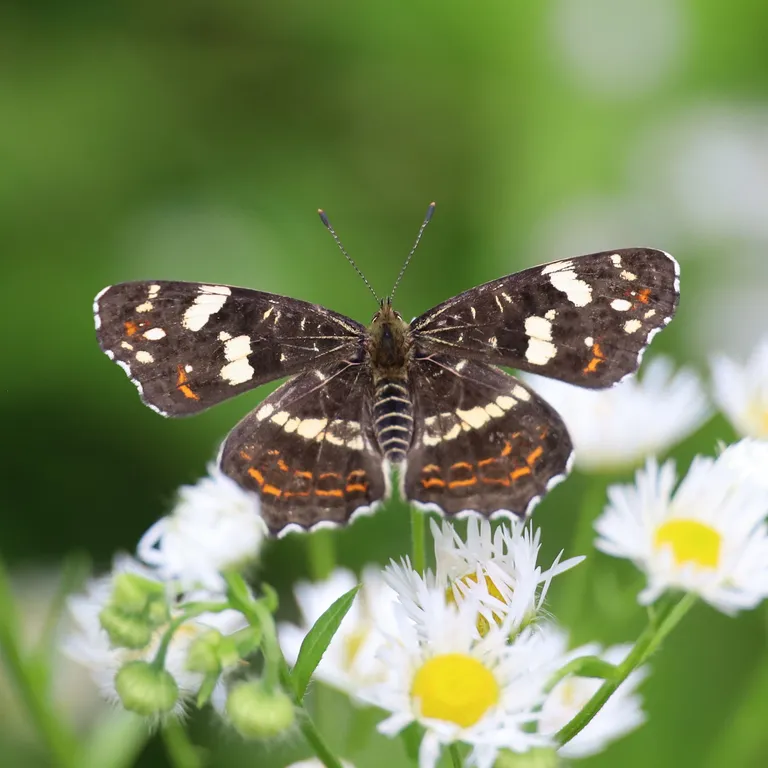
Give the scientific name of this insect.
Araschnia levana
